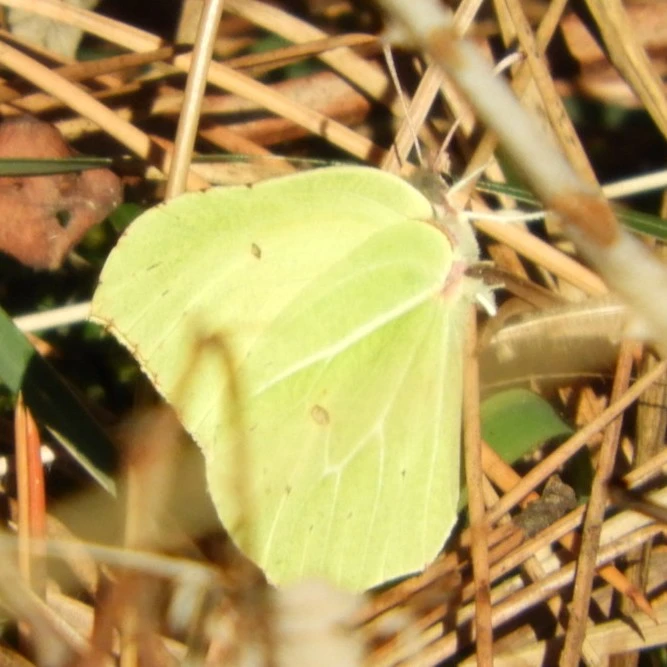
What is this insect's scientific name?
Gonepteryx rhamni
